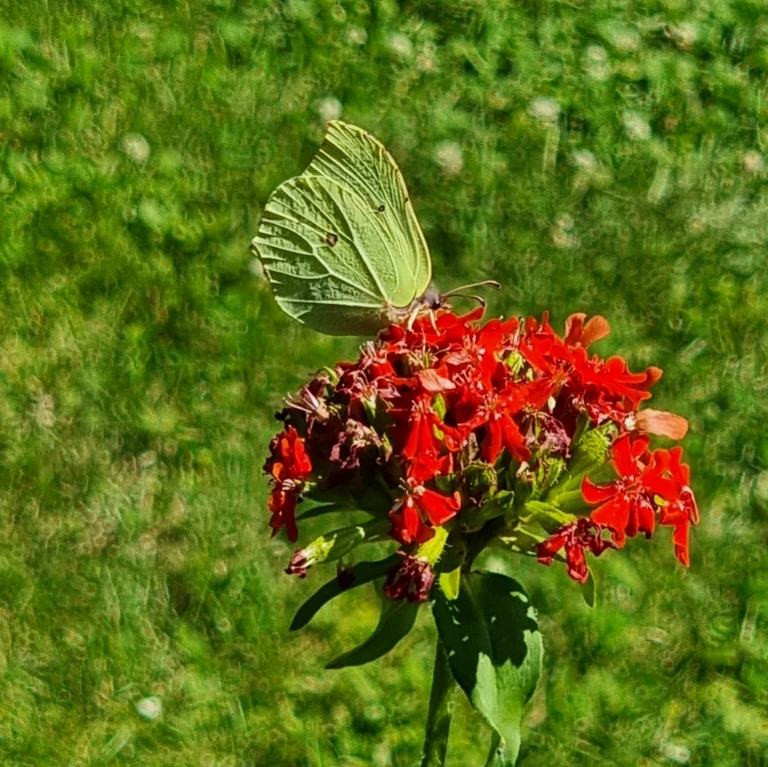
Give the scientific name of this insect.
Gonepteryx rhamni
